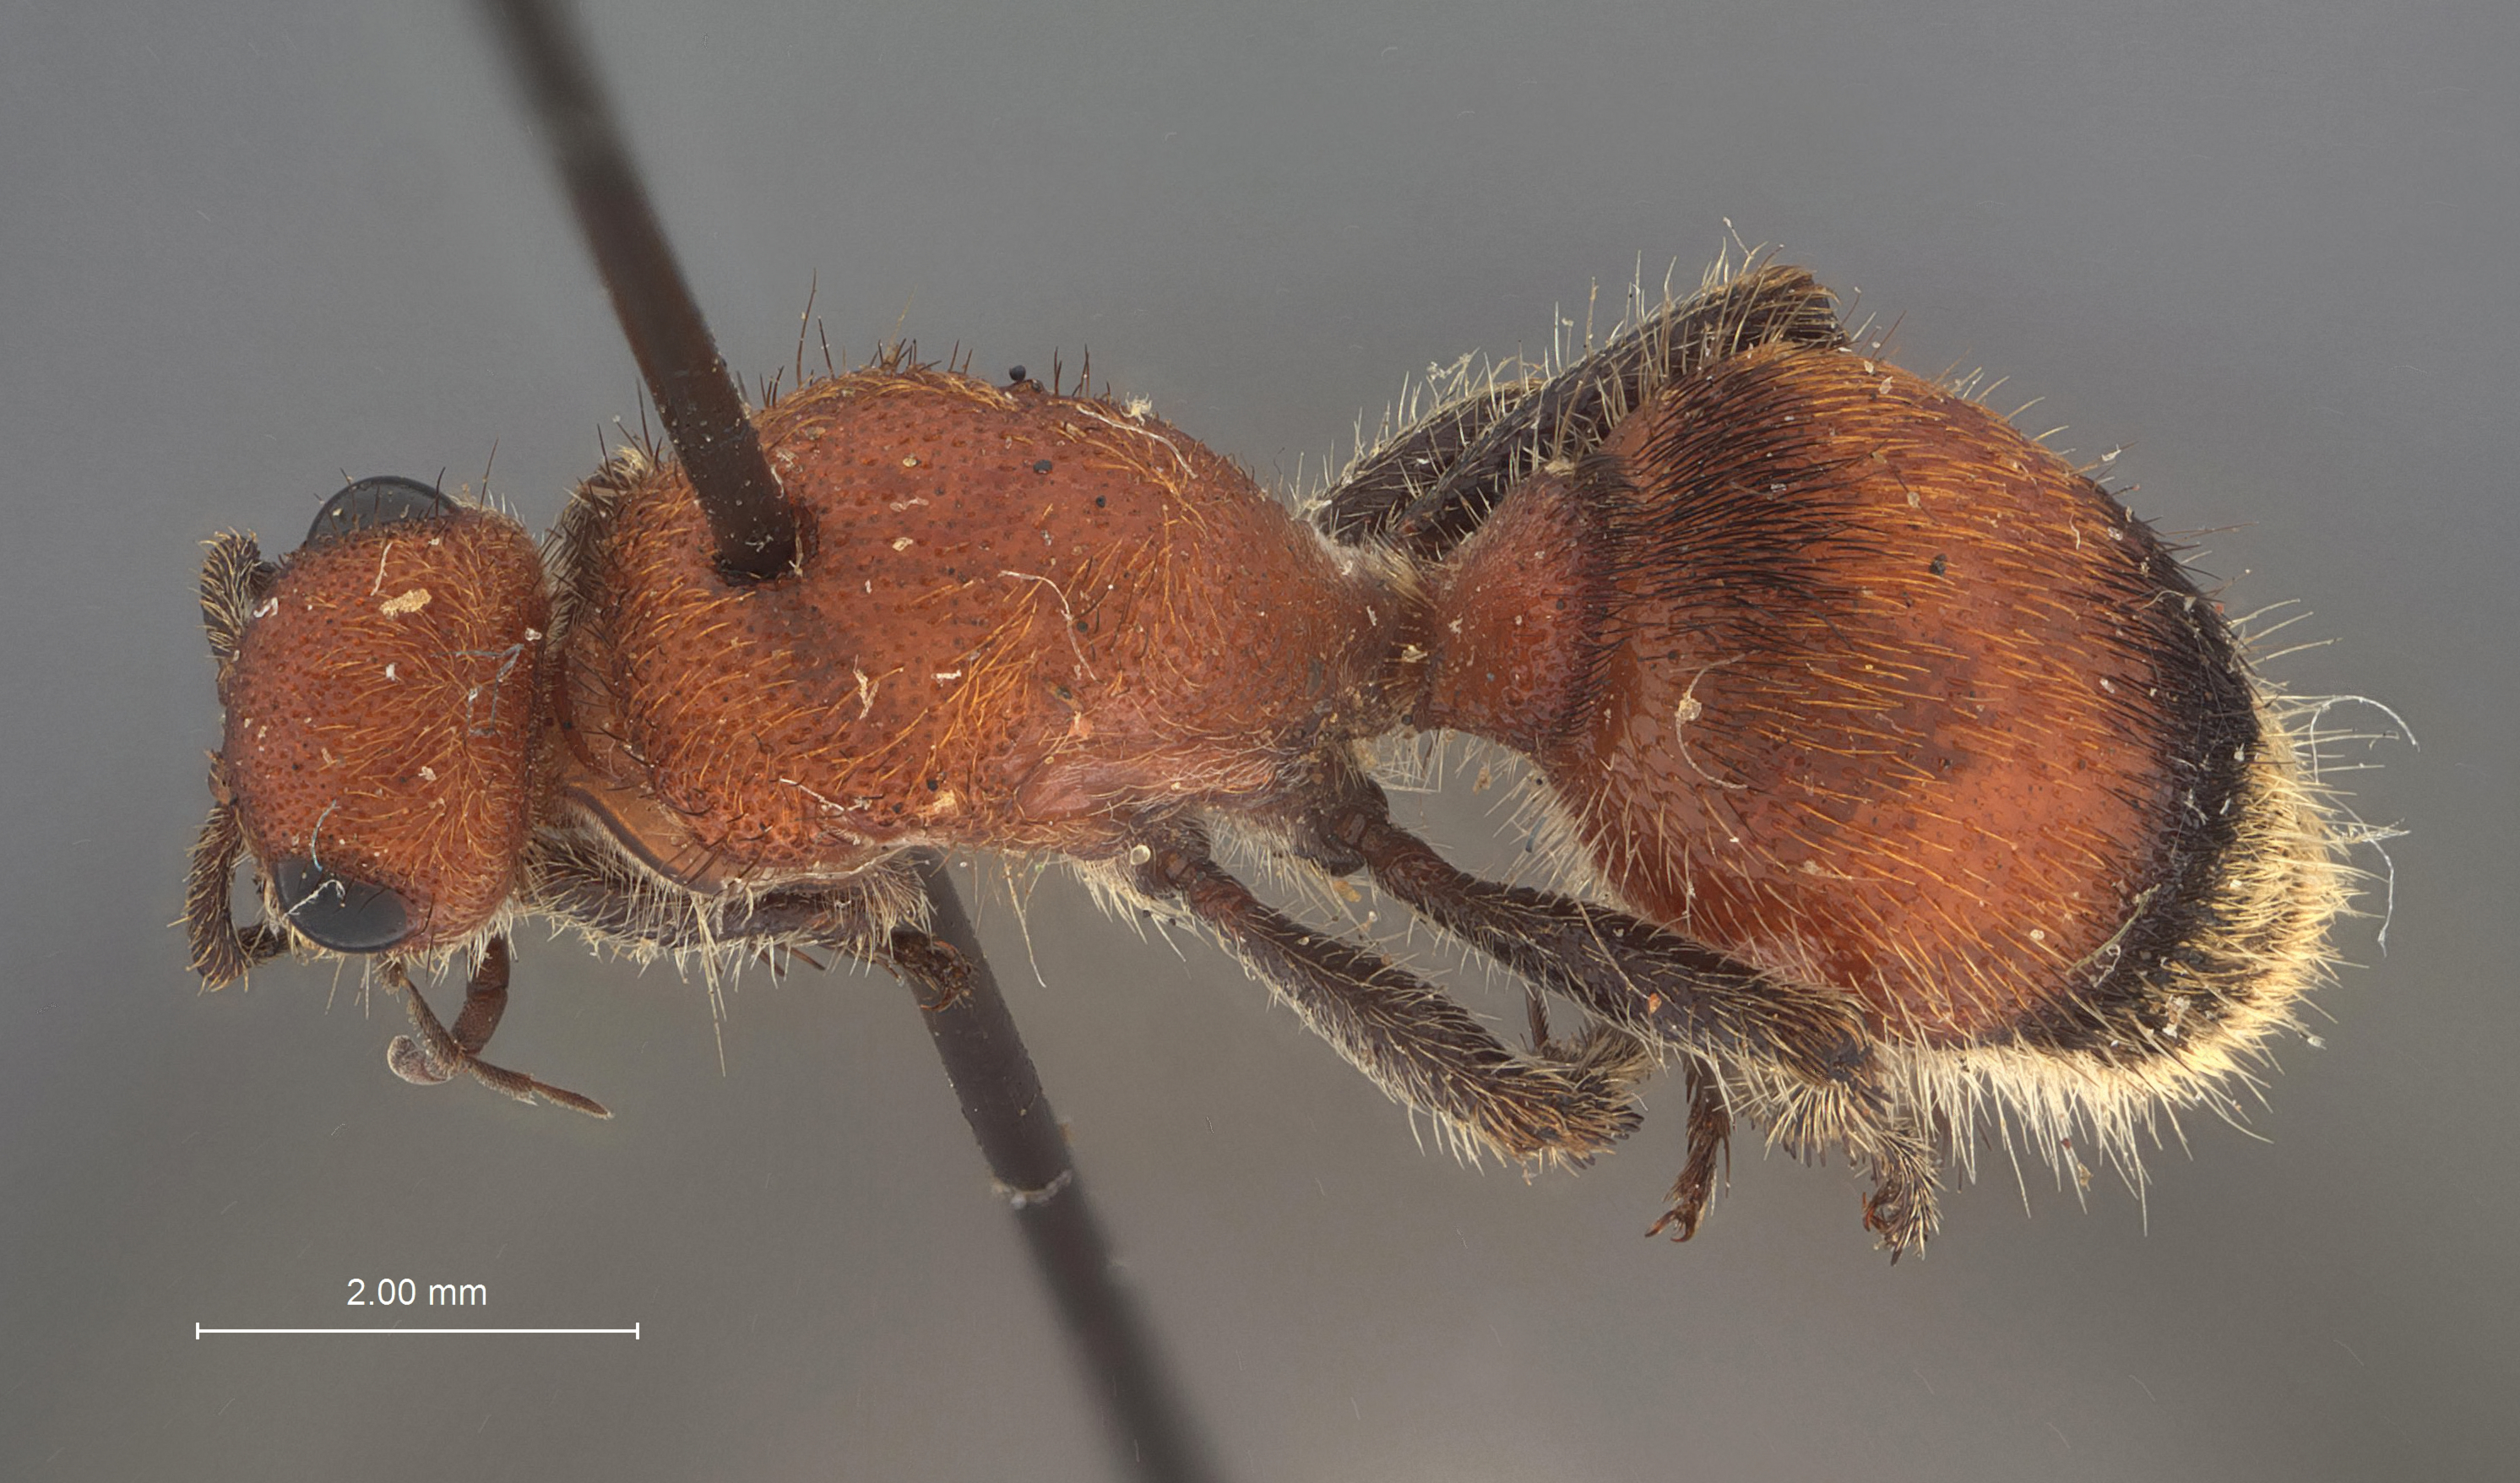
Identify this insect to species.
Dasymutilla champlaini
